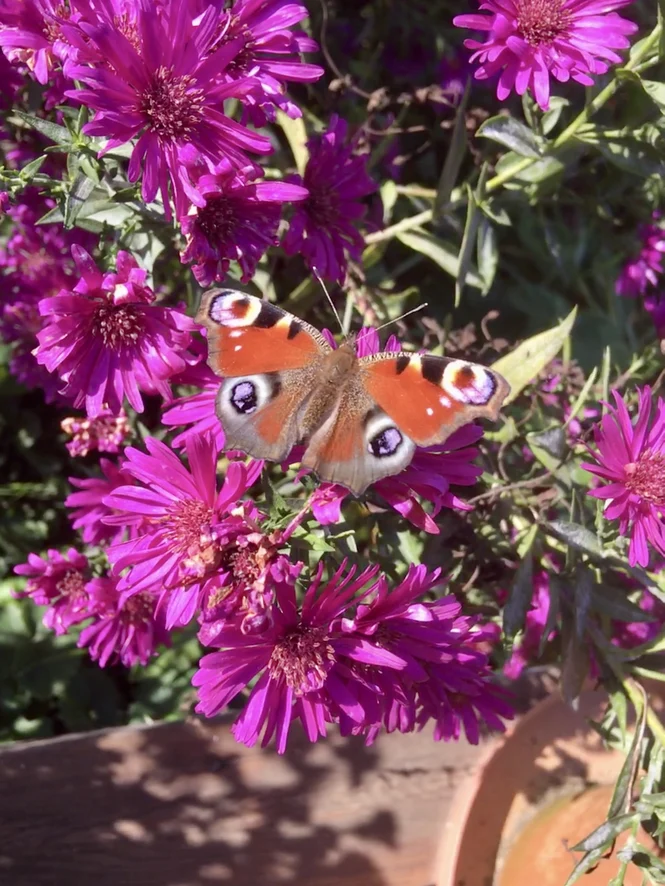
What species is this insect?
Aglais io
